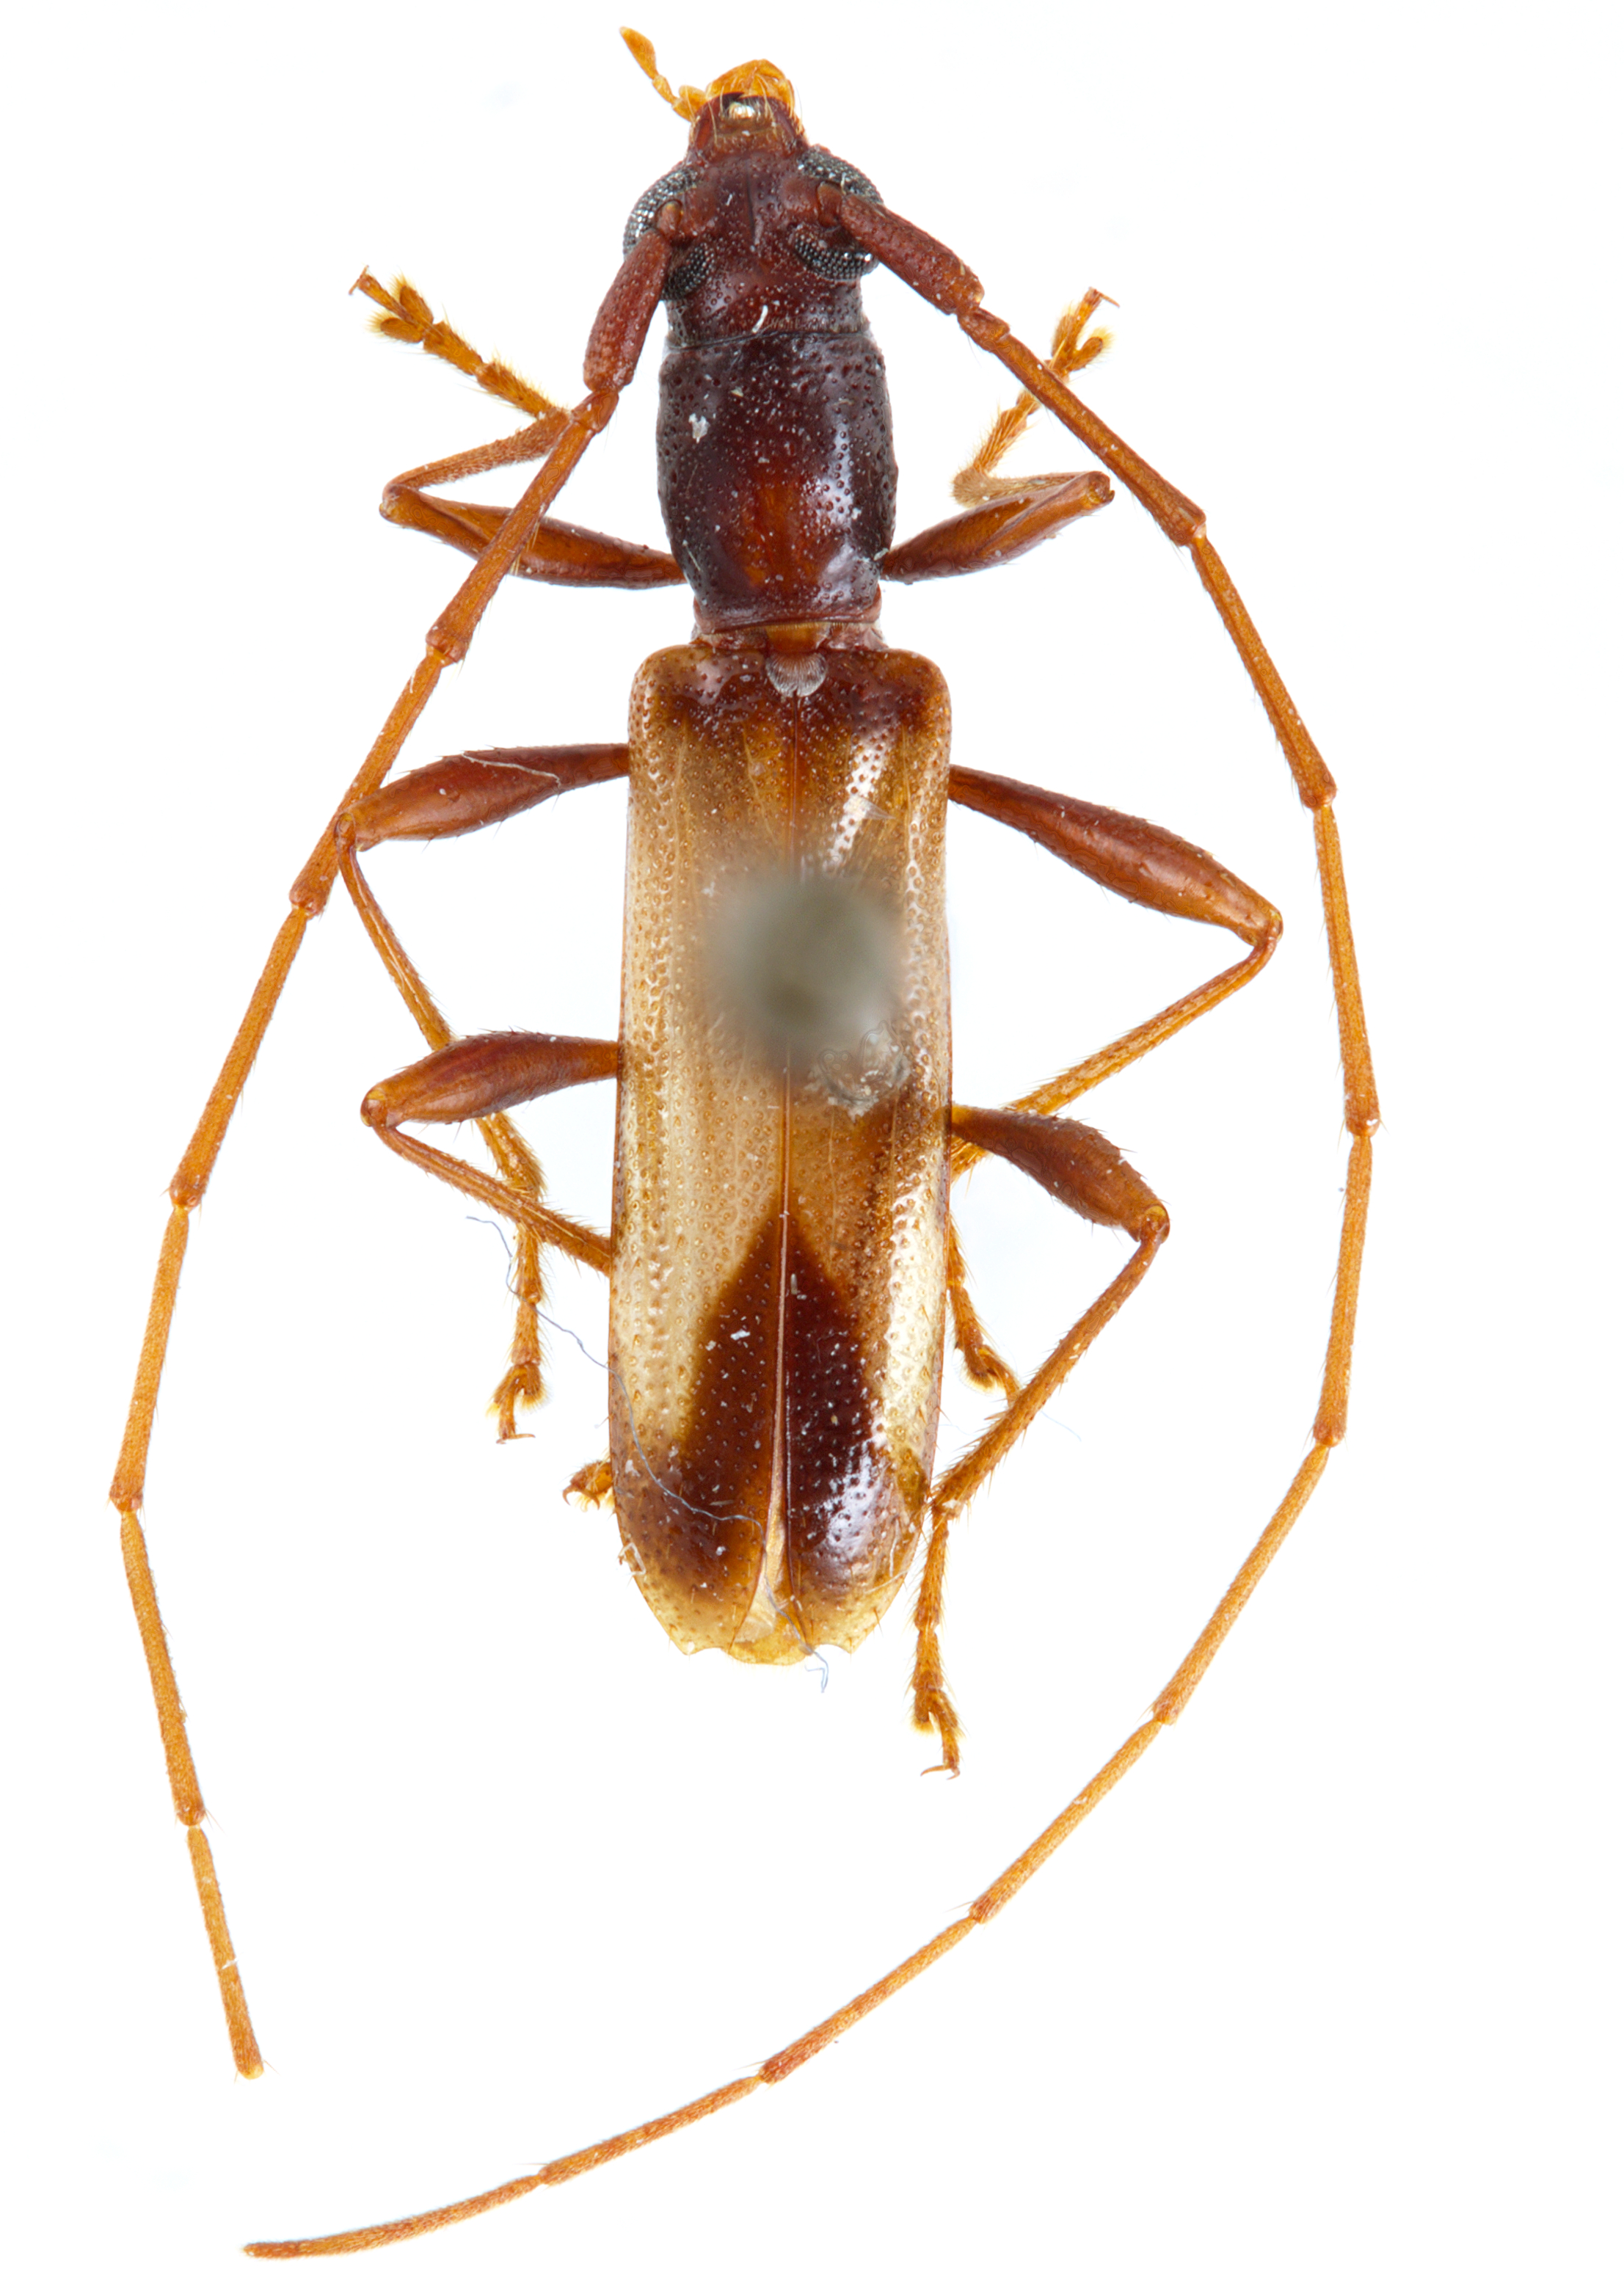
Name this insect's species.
Bomarion carenatum
